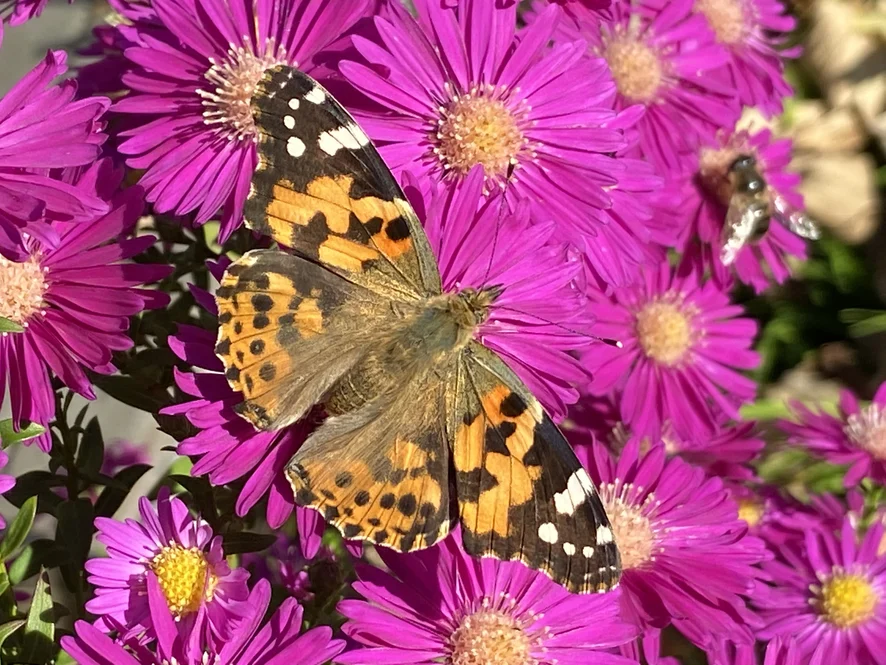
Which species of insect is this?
Vanessa cardui
